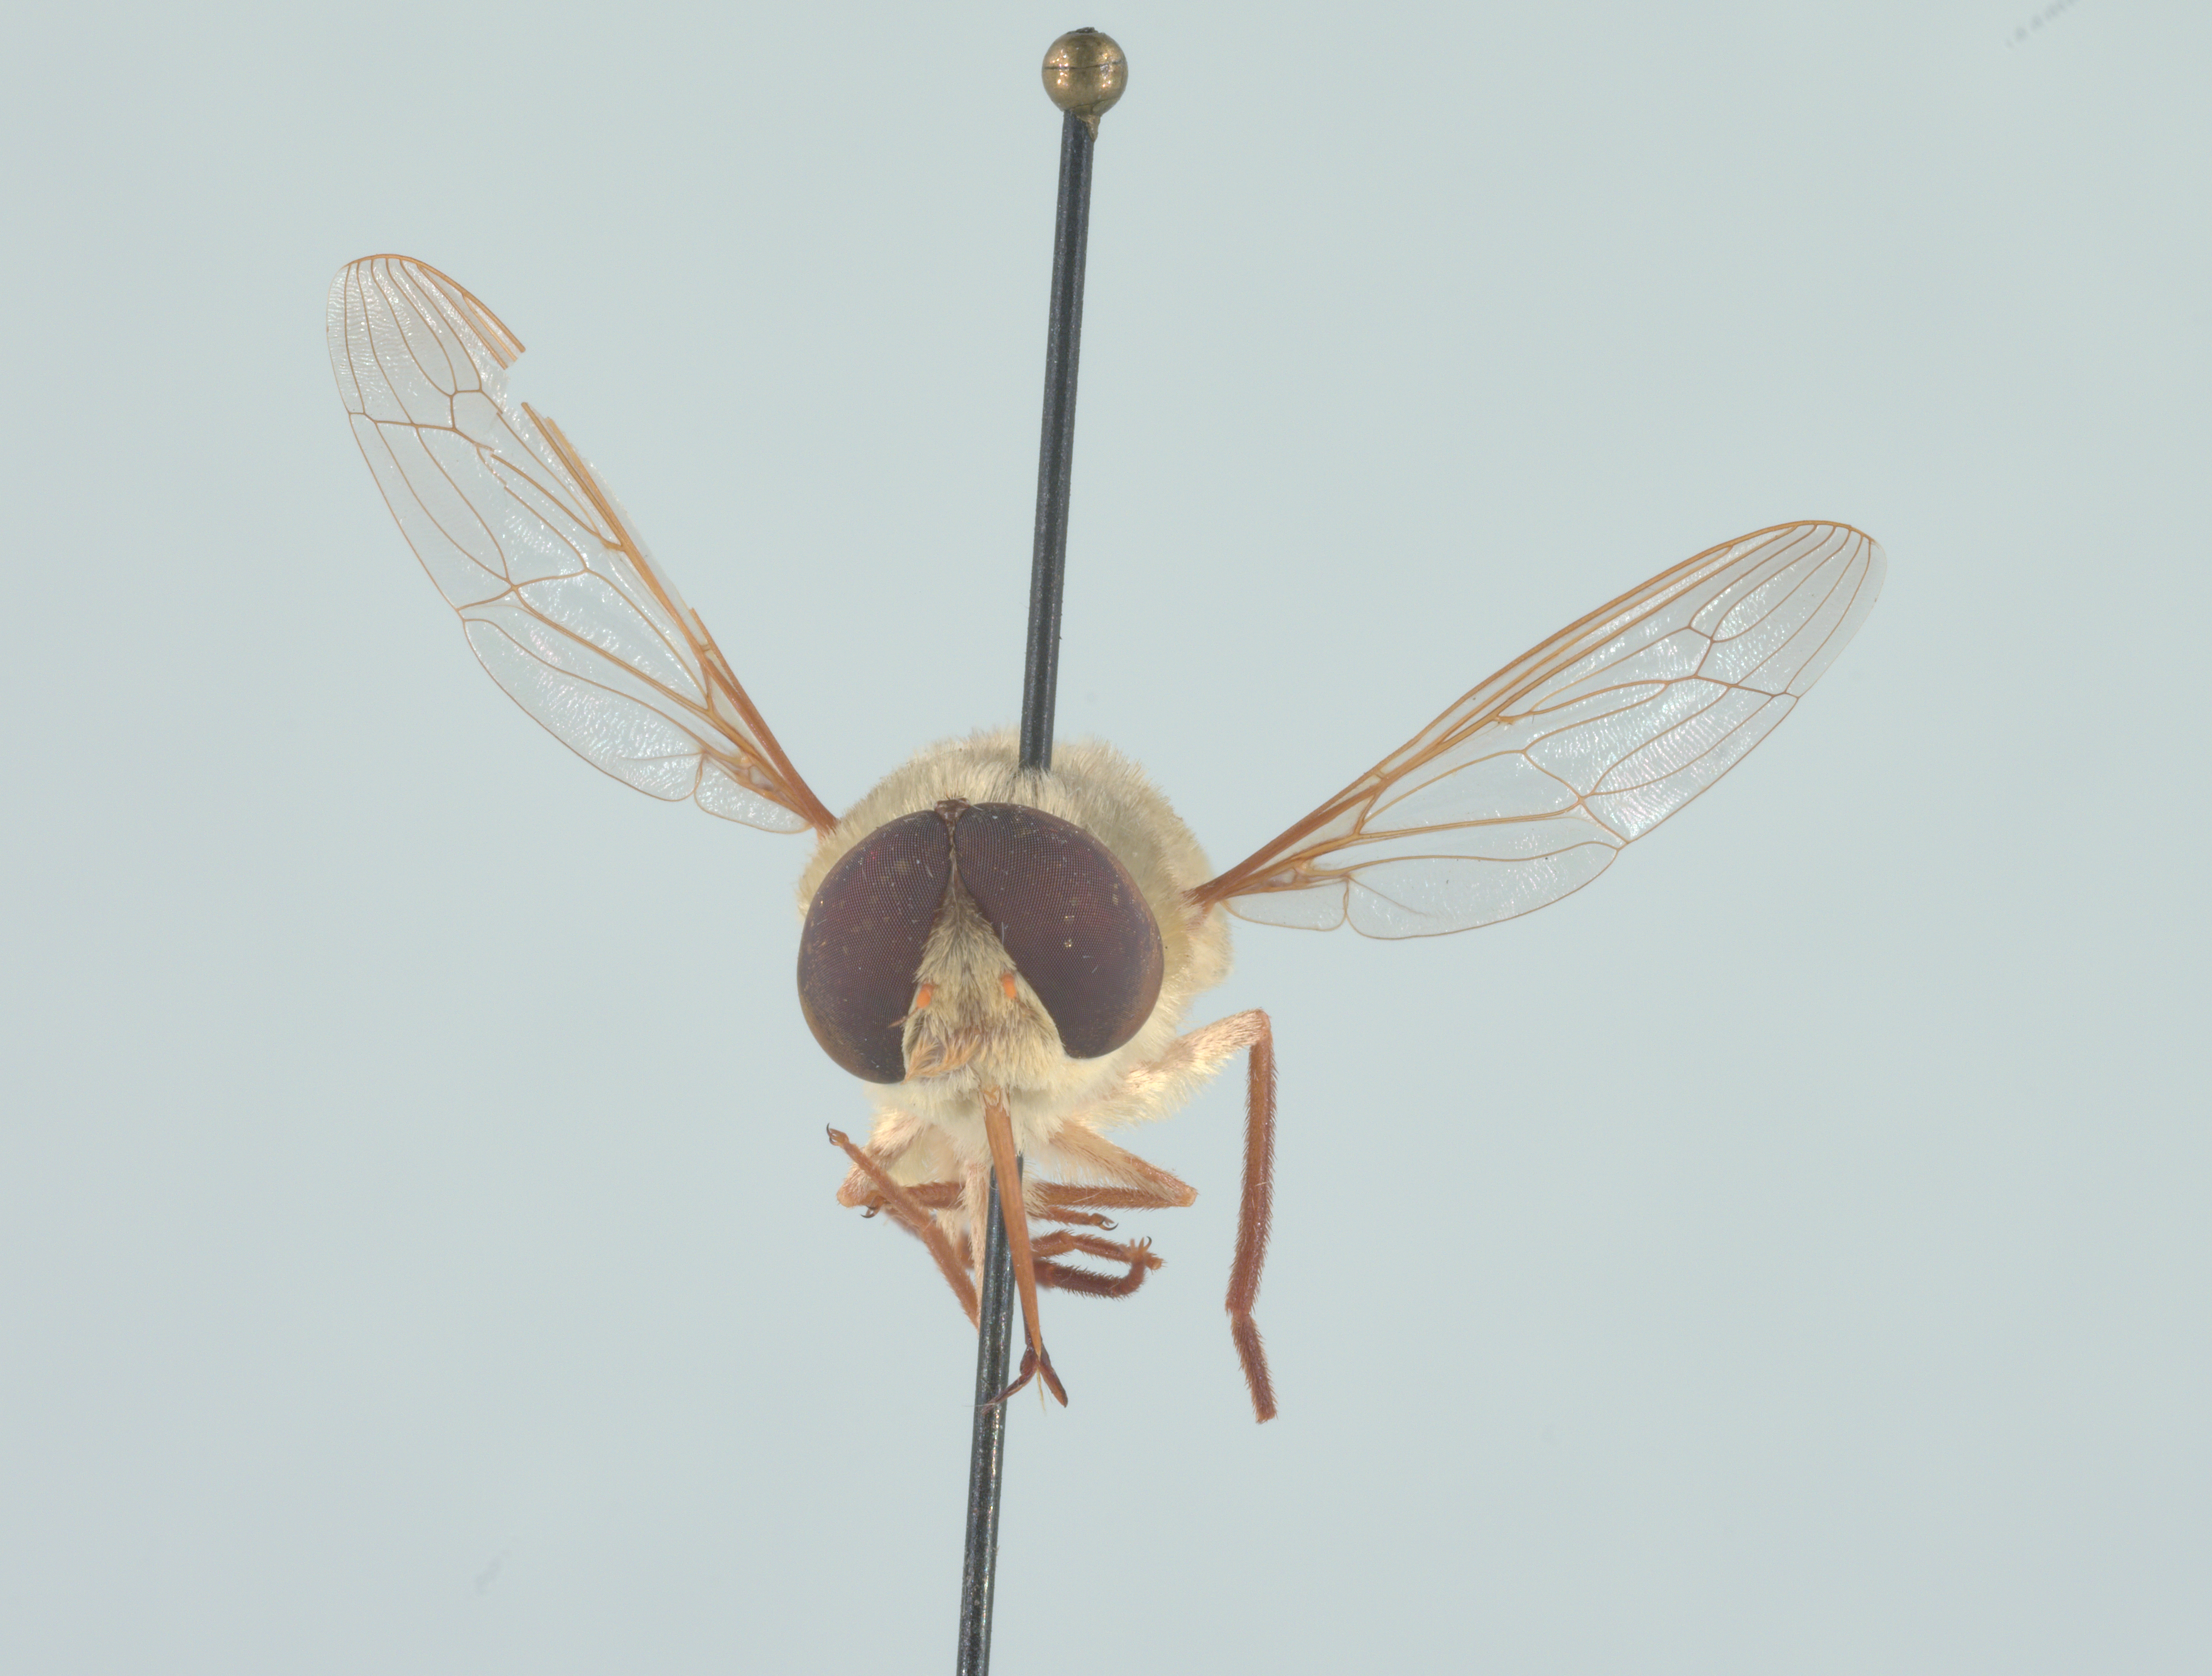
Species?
Neorhynchocephalus volaticus
